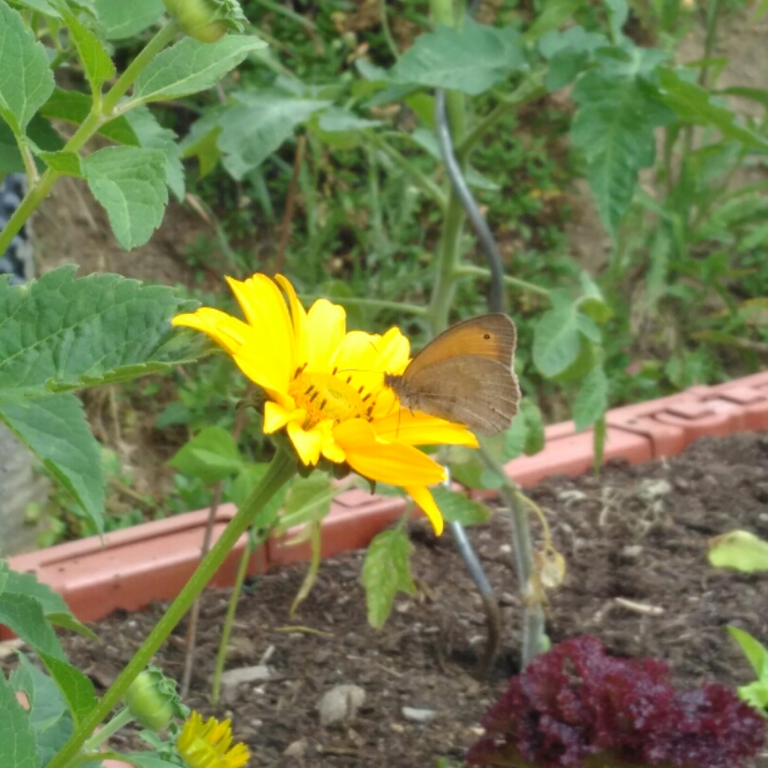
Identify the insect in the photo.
Maniola jurtina
